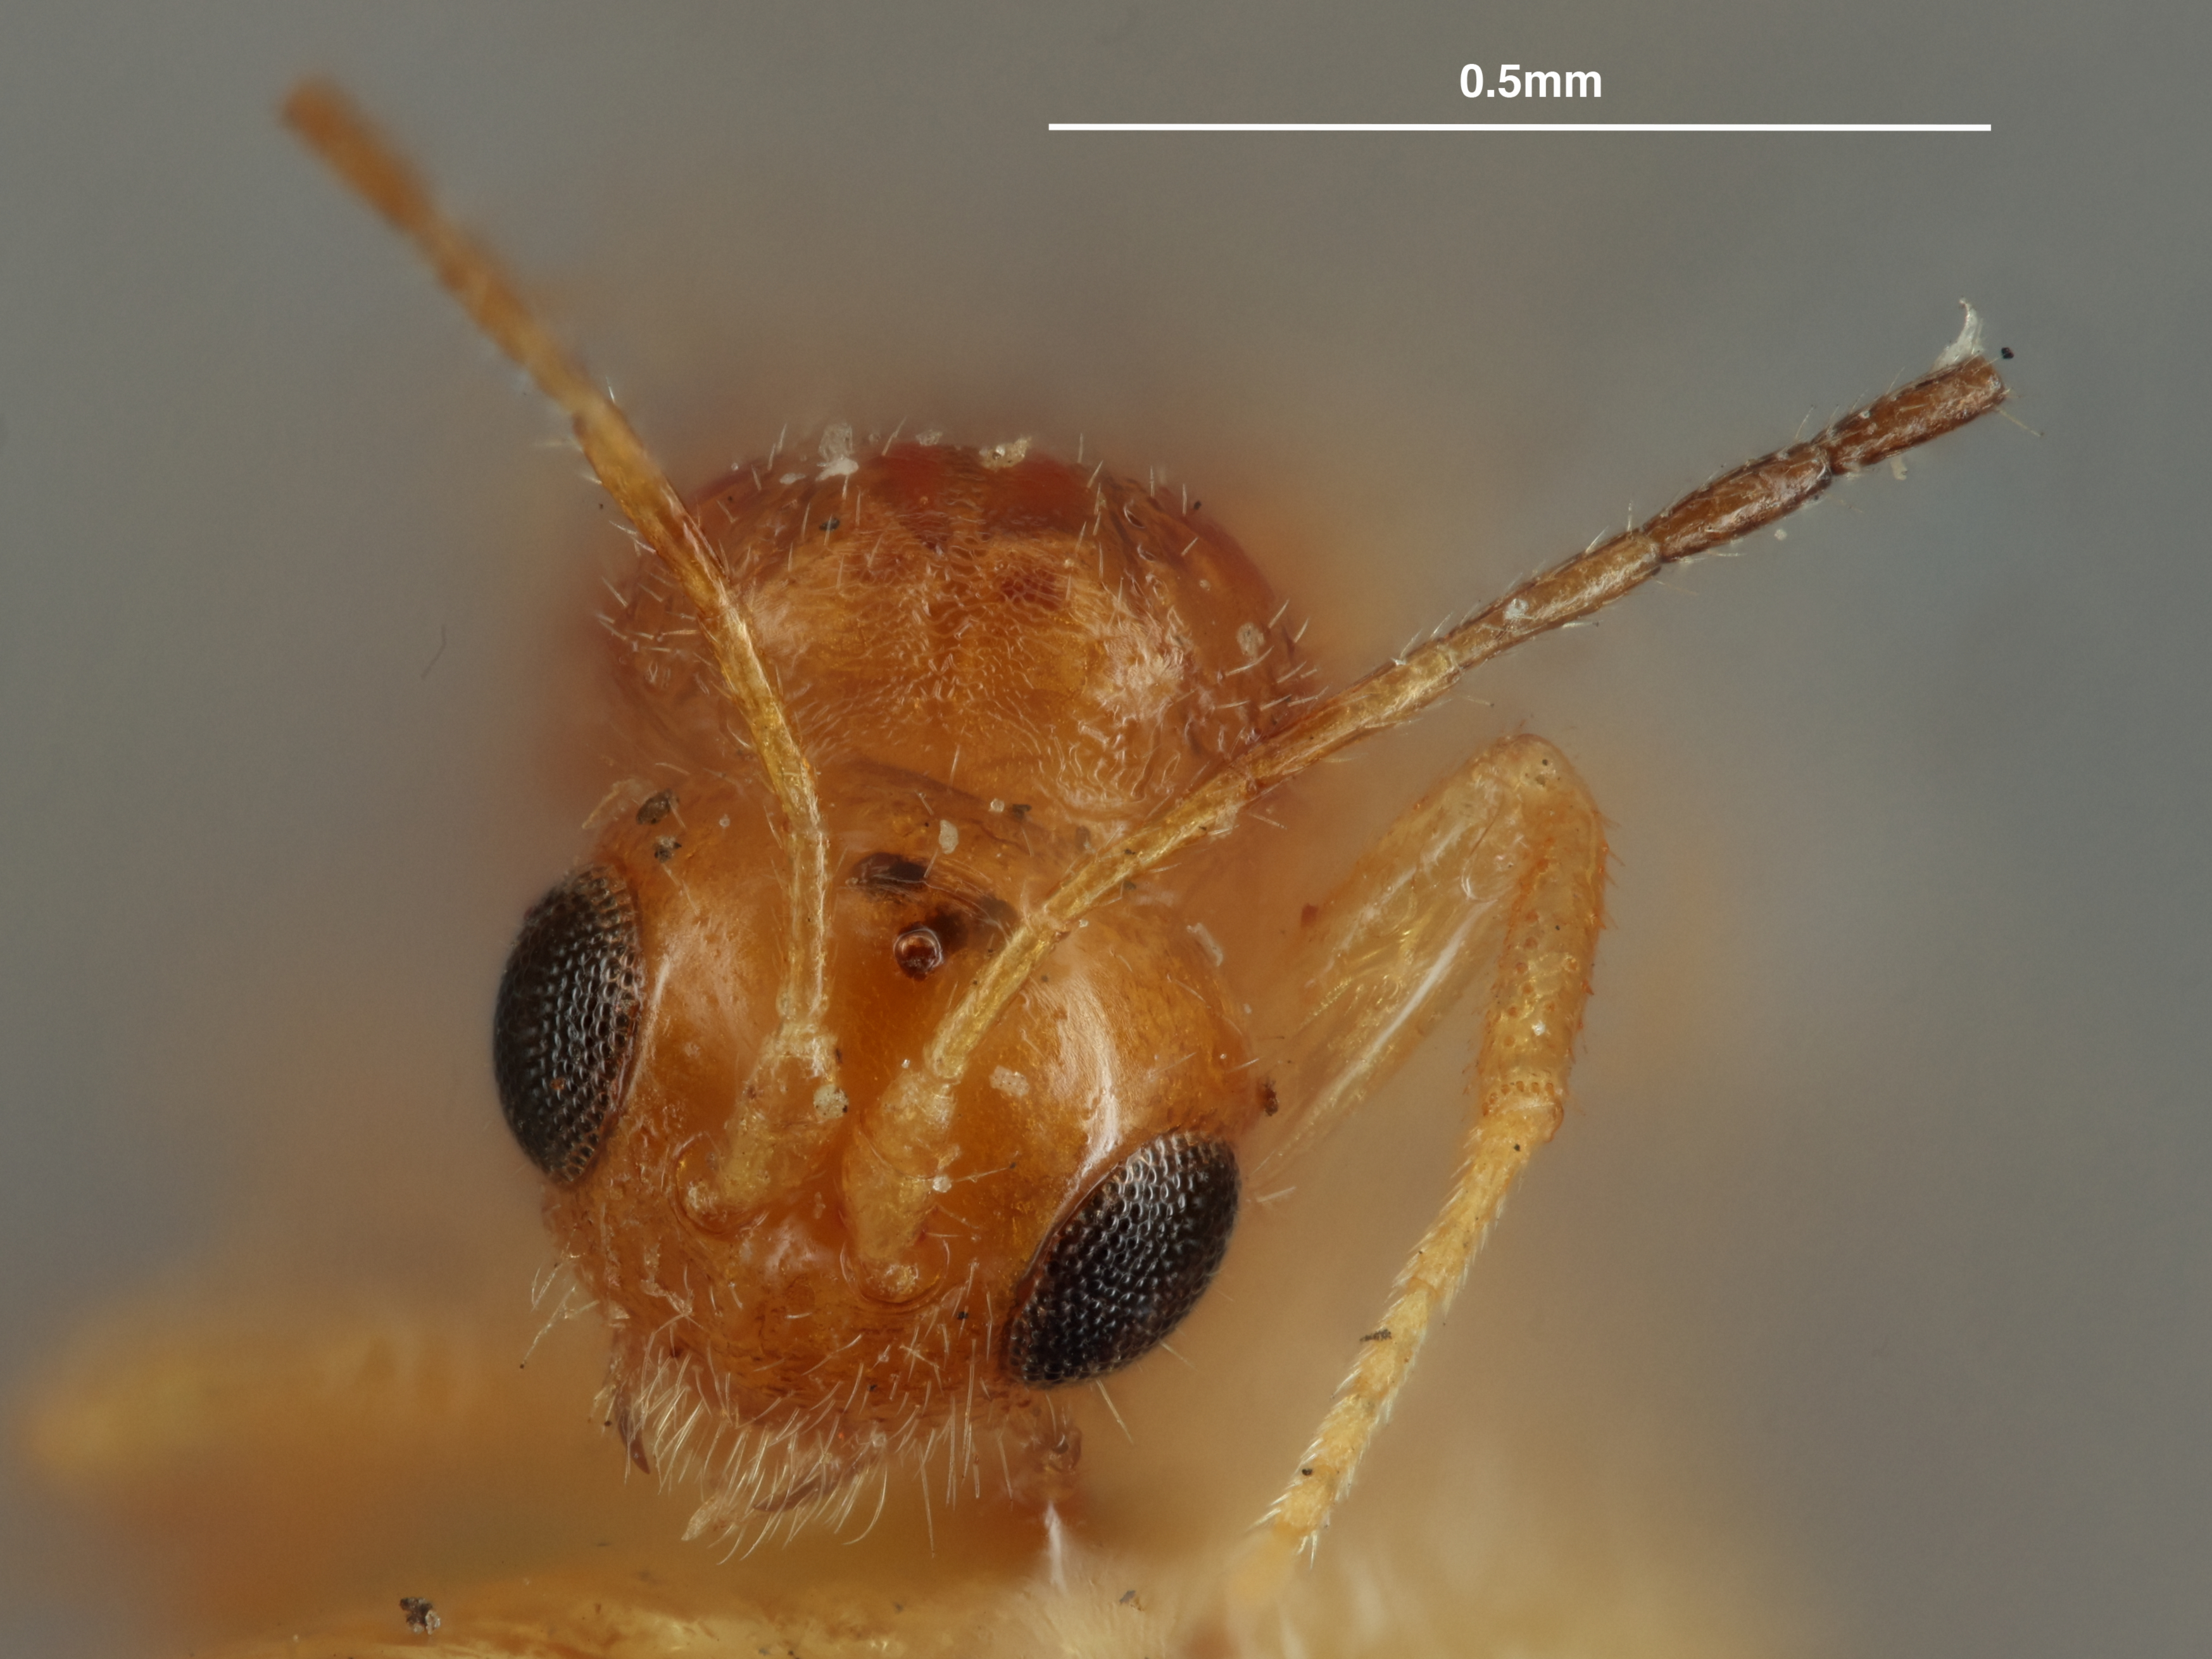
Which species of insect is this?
Ecphylus schwarzi
